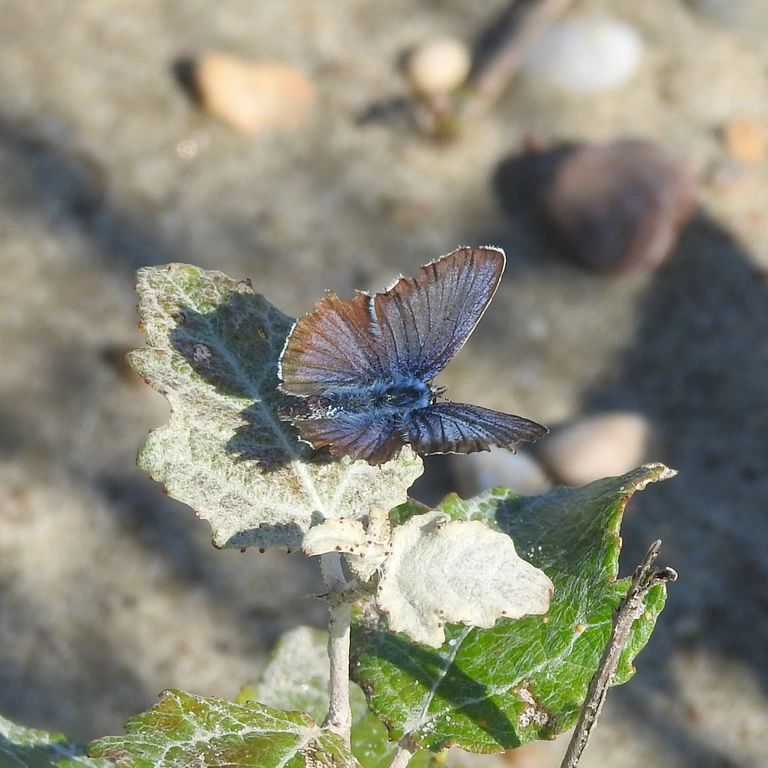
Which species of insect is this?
Plebejus argus
